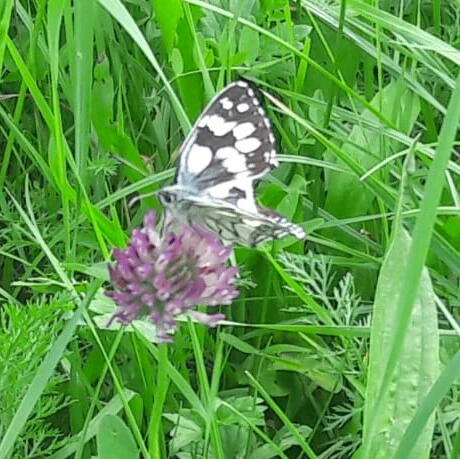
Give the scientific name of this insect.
Melanargia galathea
